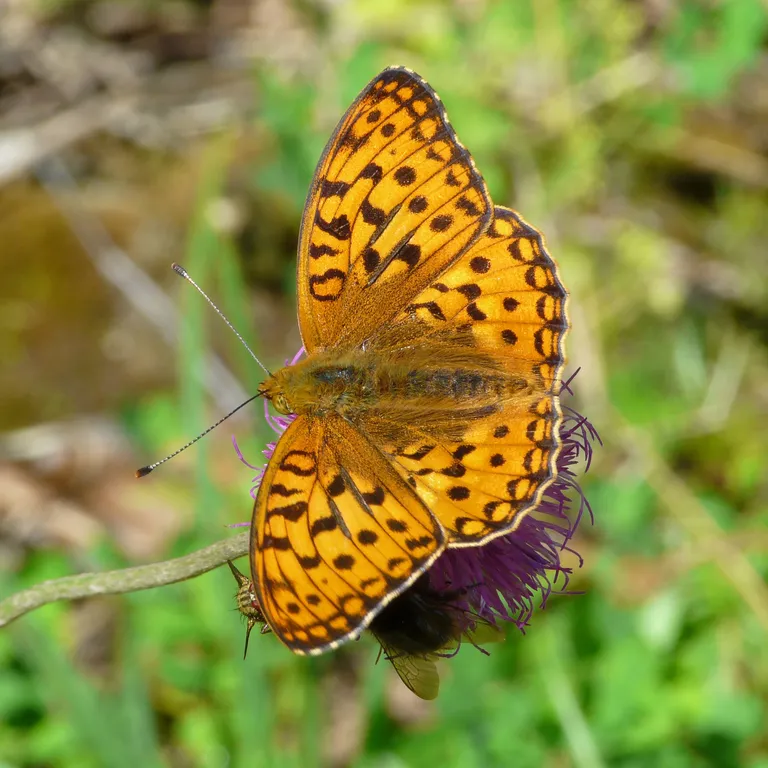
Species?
Fabriciana adippe
